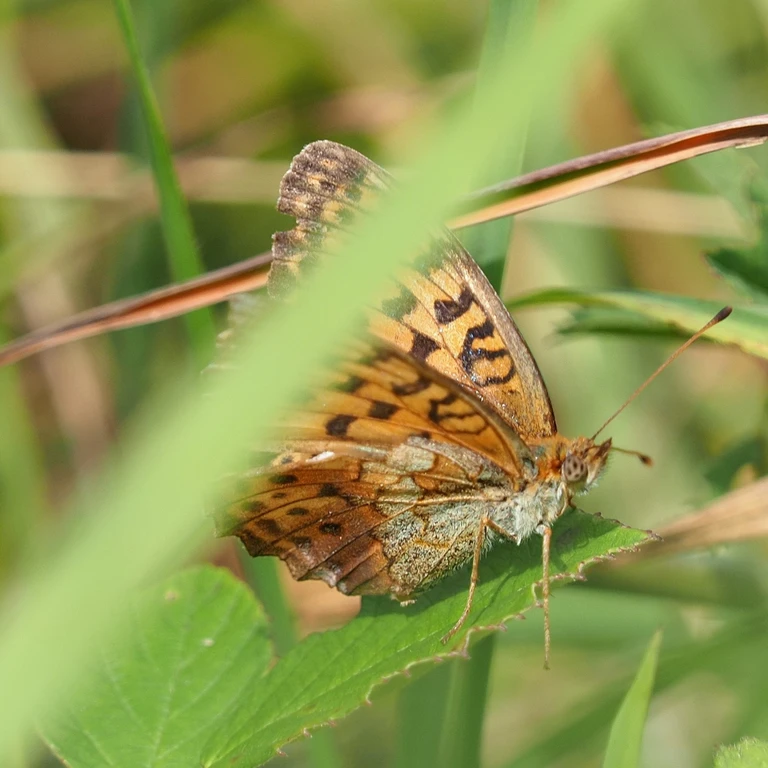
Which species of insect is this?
Brenthis daphne
